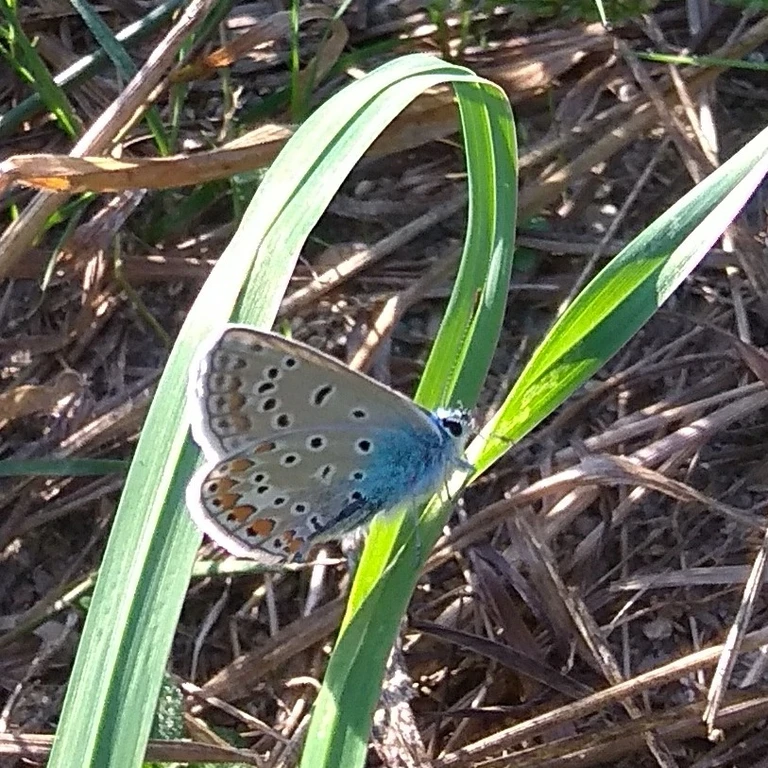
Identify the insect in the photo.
Polyommatus icarus
